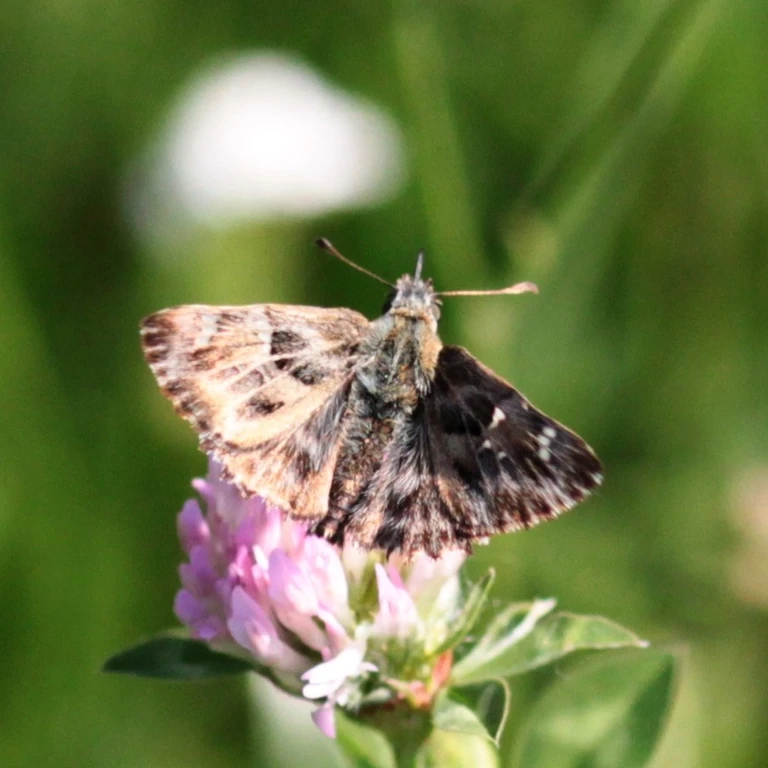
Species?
Carcharodus alceae
